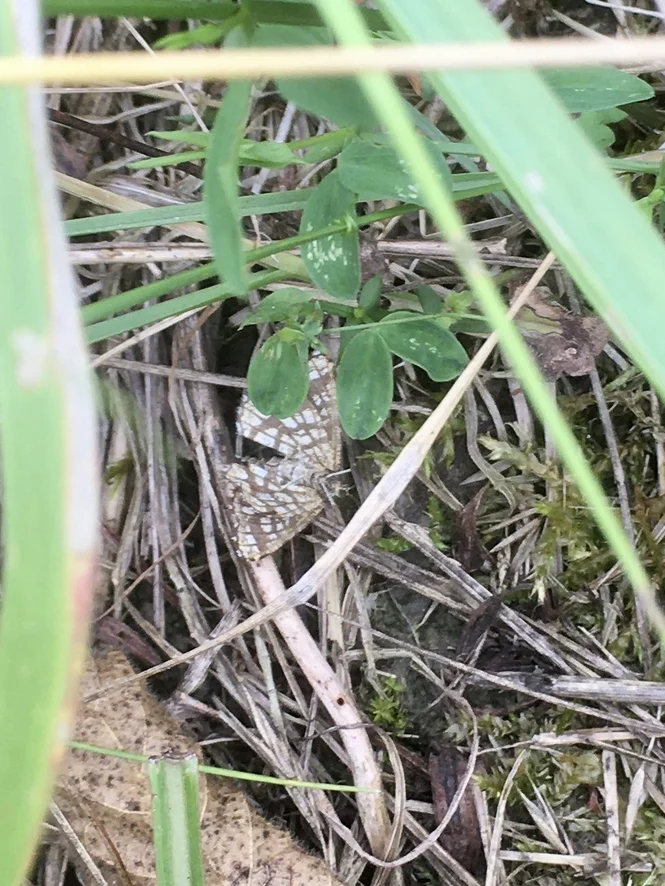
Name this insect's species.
Chiasmia clathrata
